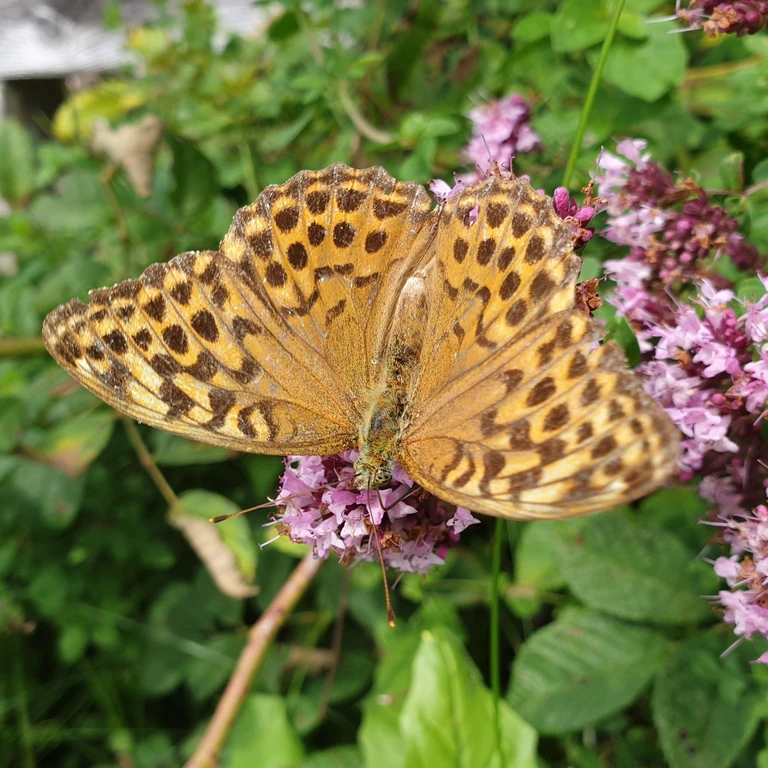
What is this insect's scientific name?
Argynnis paphia
